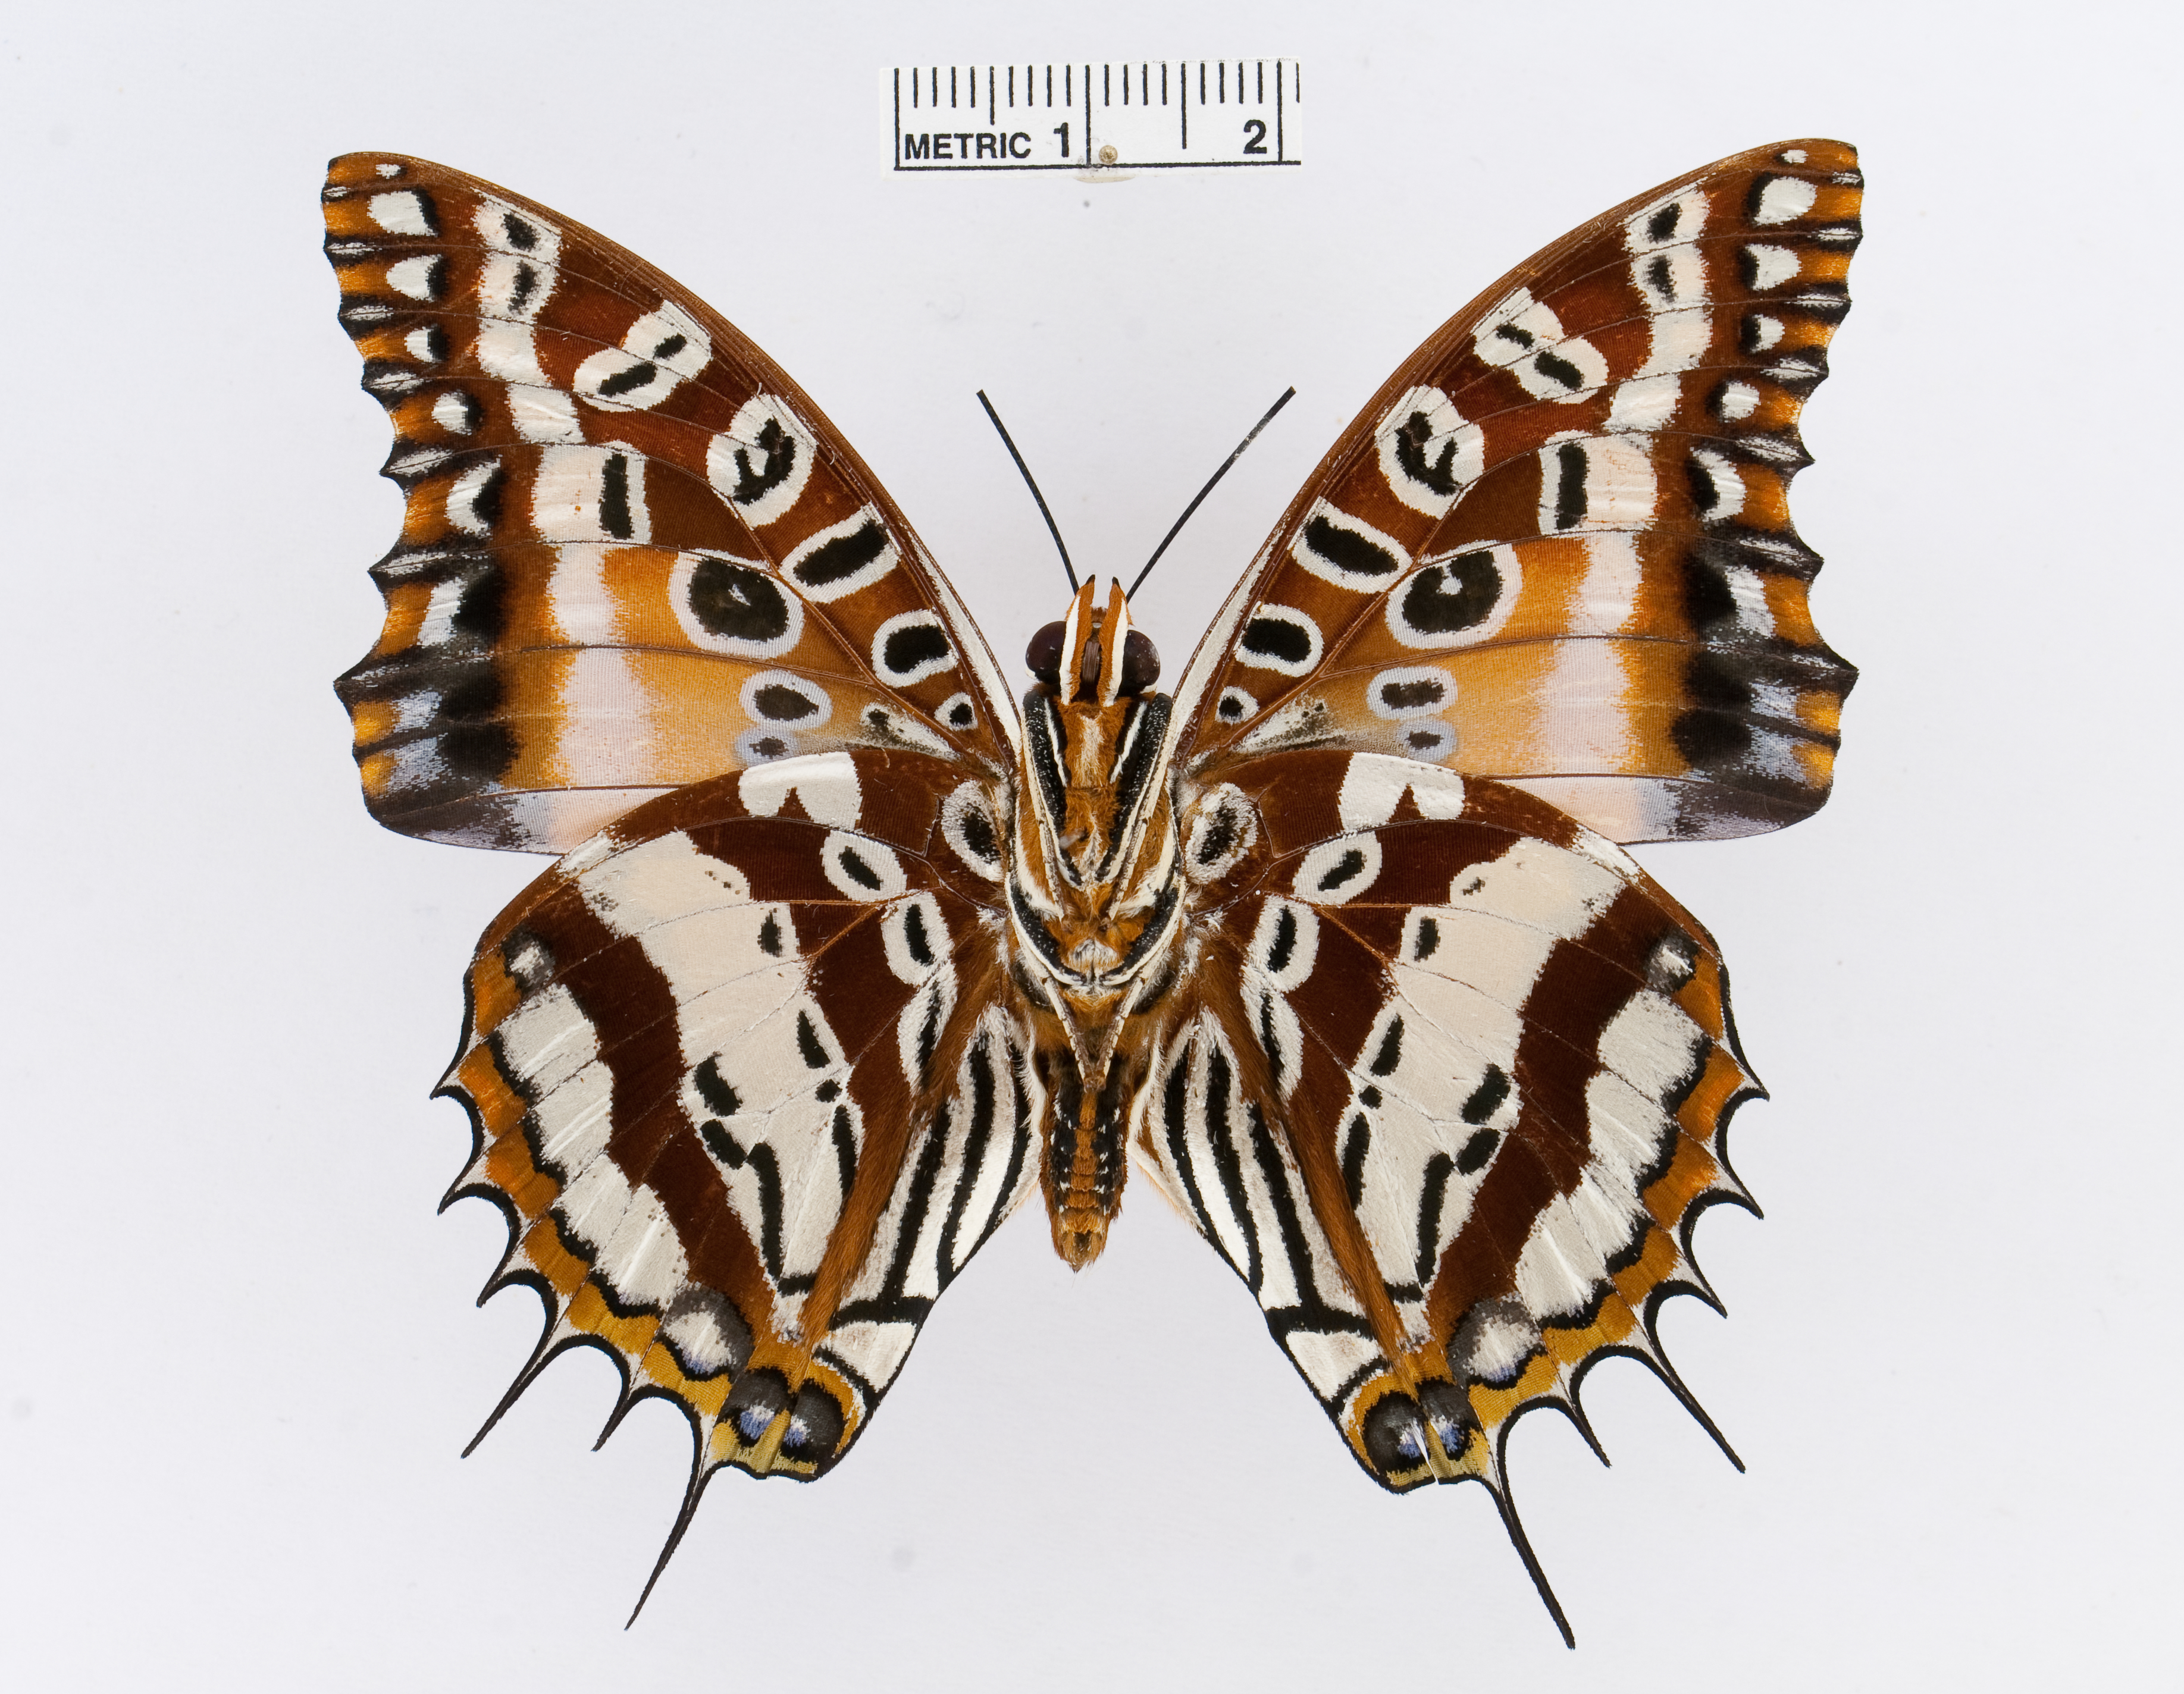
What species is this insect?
Charaxes andranadorus
